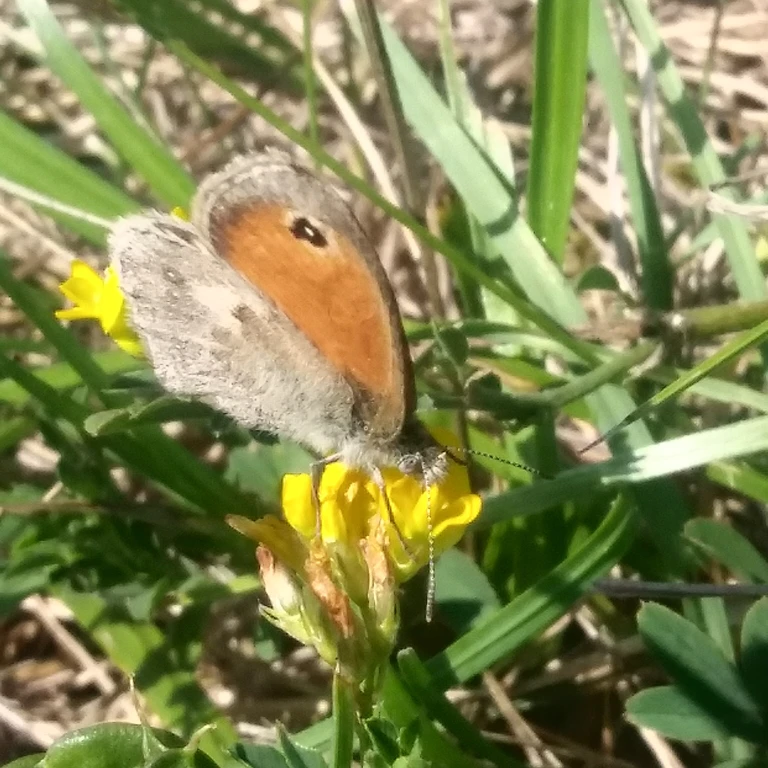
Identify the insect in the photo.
Coenonympha pamphilus
